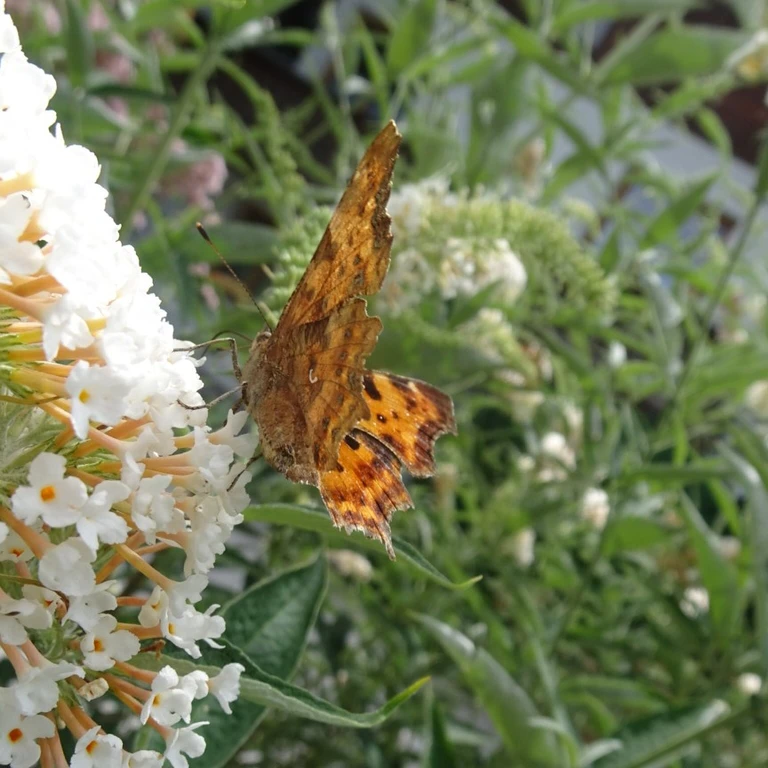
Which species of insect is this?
Polygonia c-album
